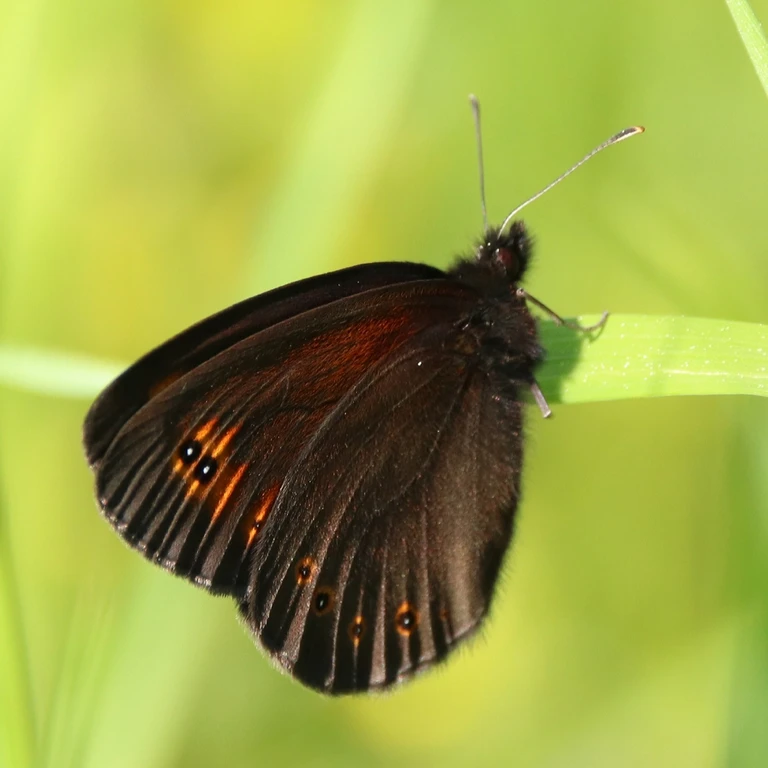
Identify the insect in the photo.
Erebia medusa
